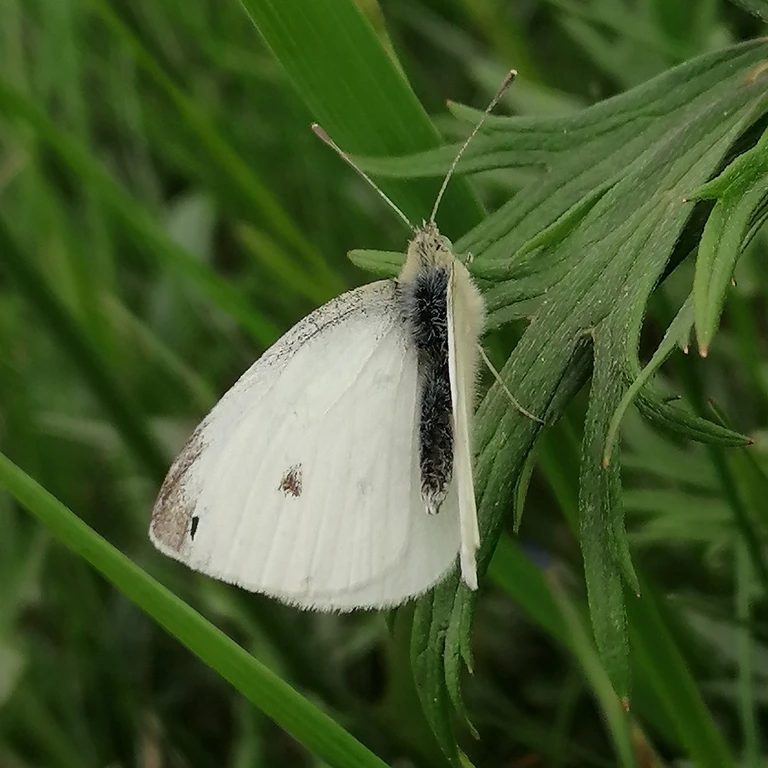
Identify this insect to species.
Pieris rapae
